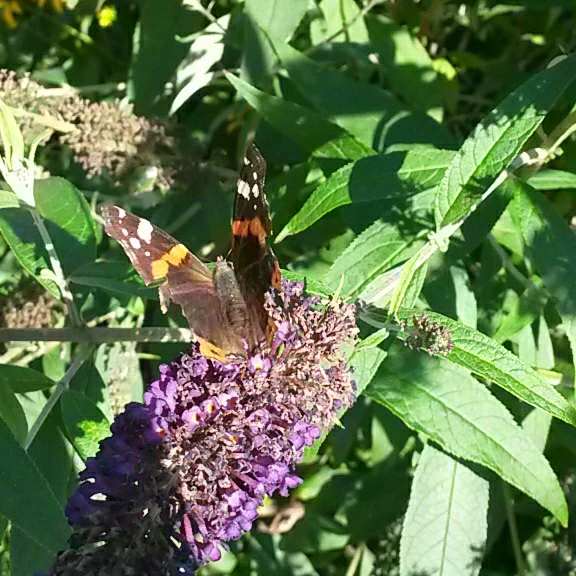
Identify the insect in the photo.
Vanessa atalanta
